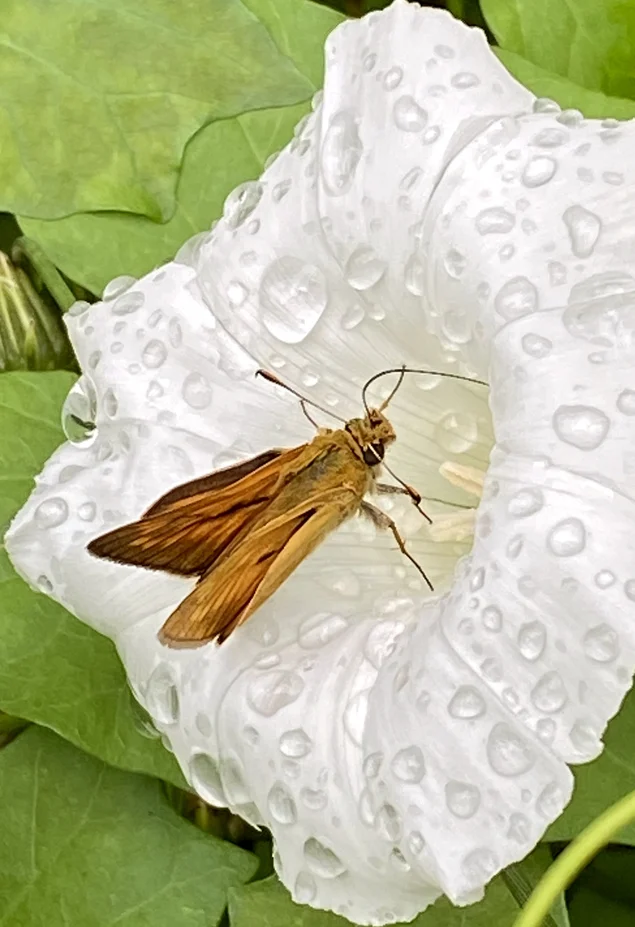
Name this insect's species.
Ochlodes sylvanus (also Ochlodes venata)
